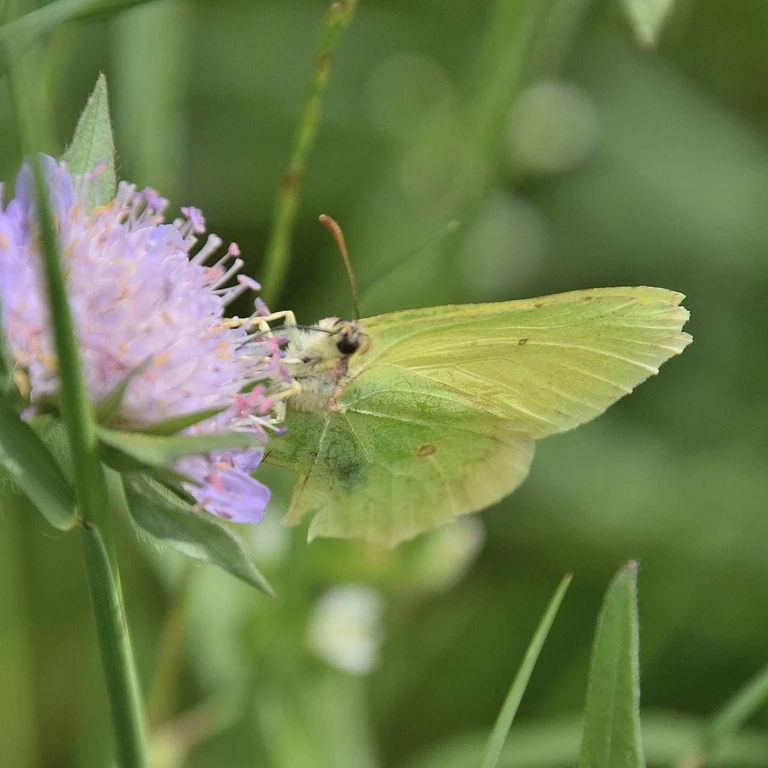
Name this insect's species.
Gonepteryx rhamni
